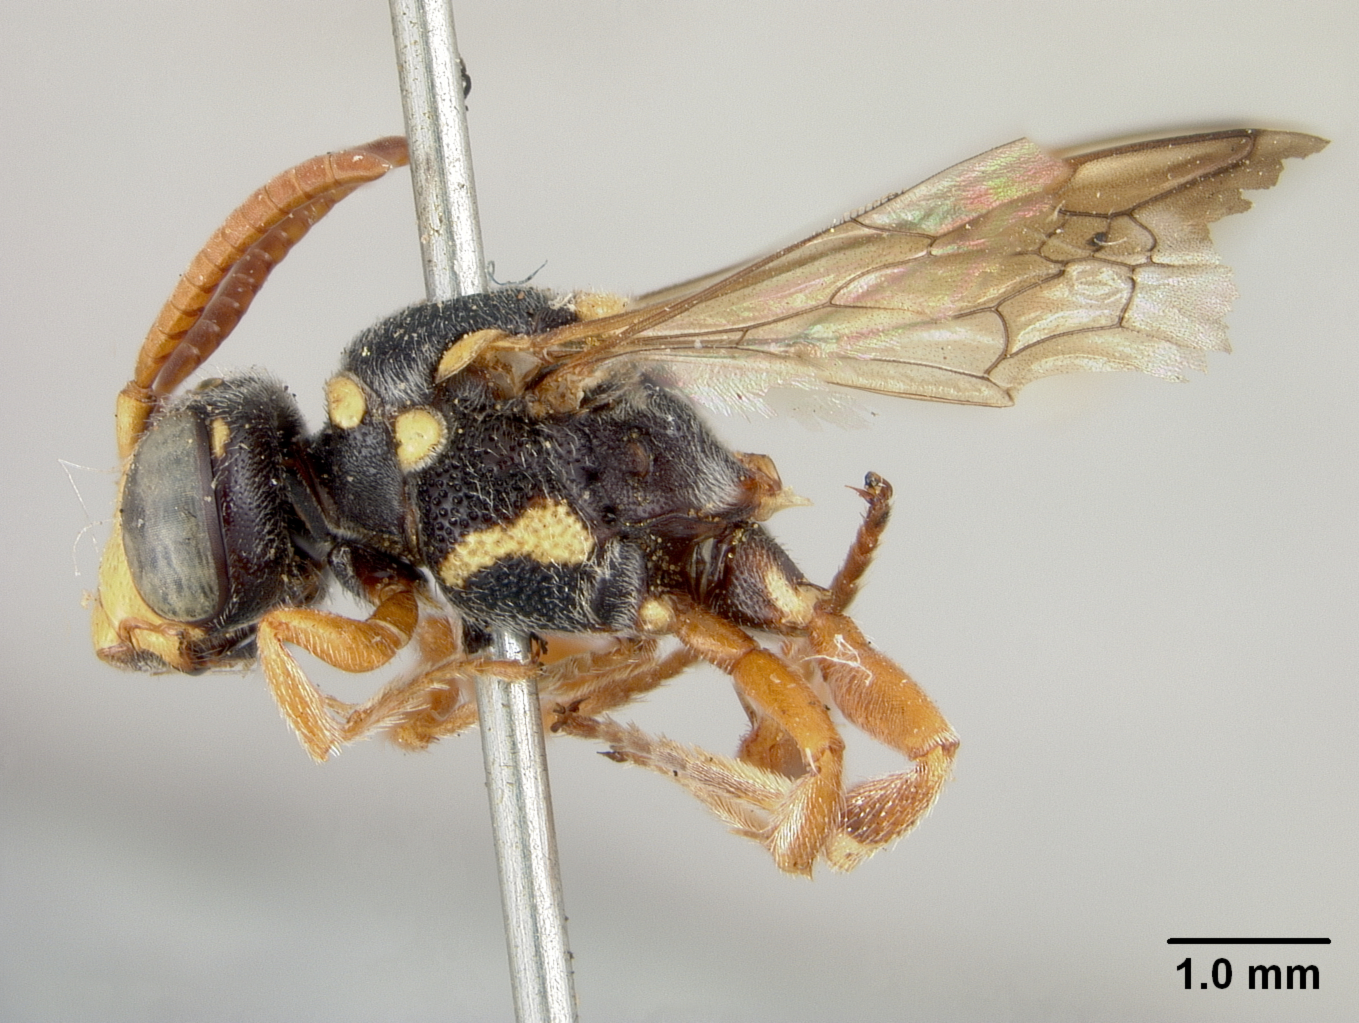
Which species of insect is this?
Nomada crucis
